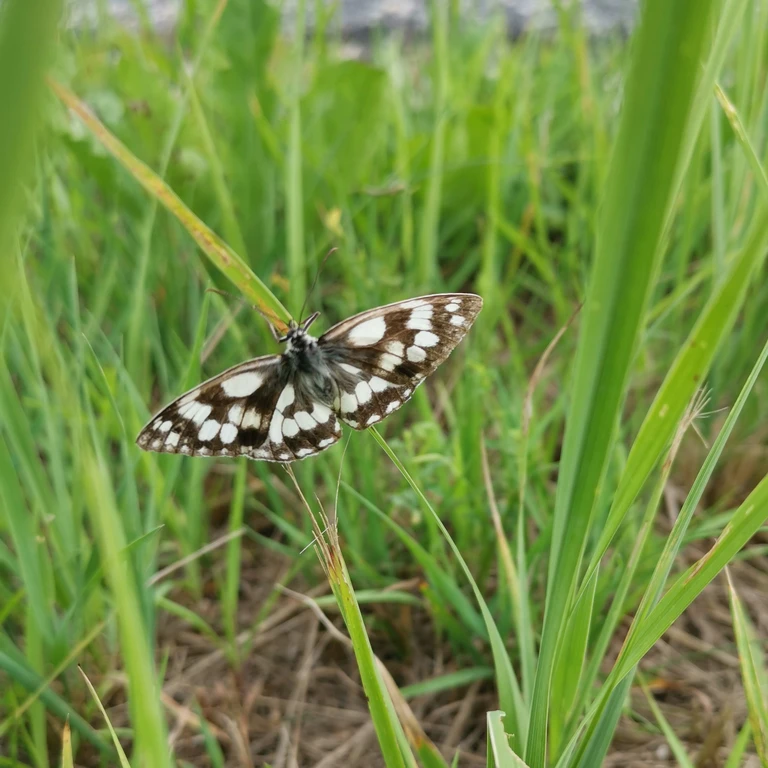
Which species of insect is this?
Melanargia galathea
